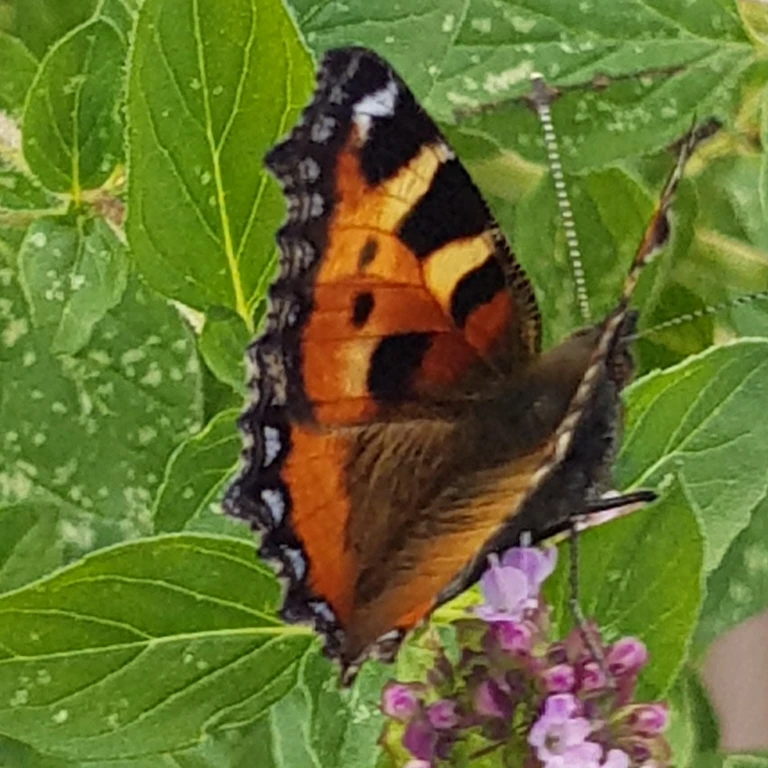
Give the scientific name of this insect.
Aglais urticae
